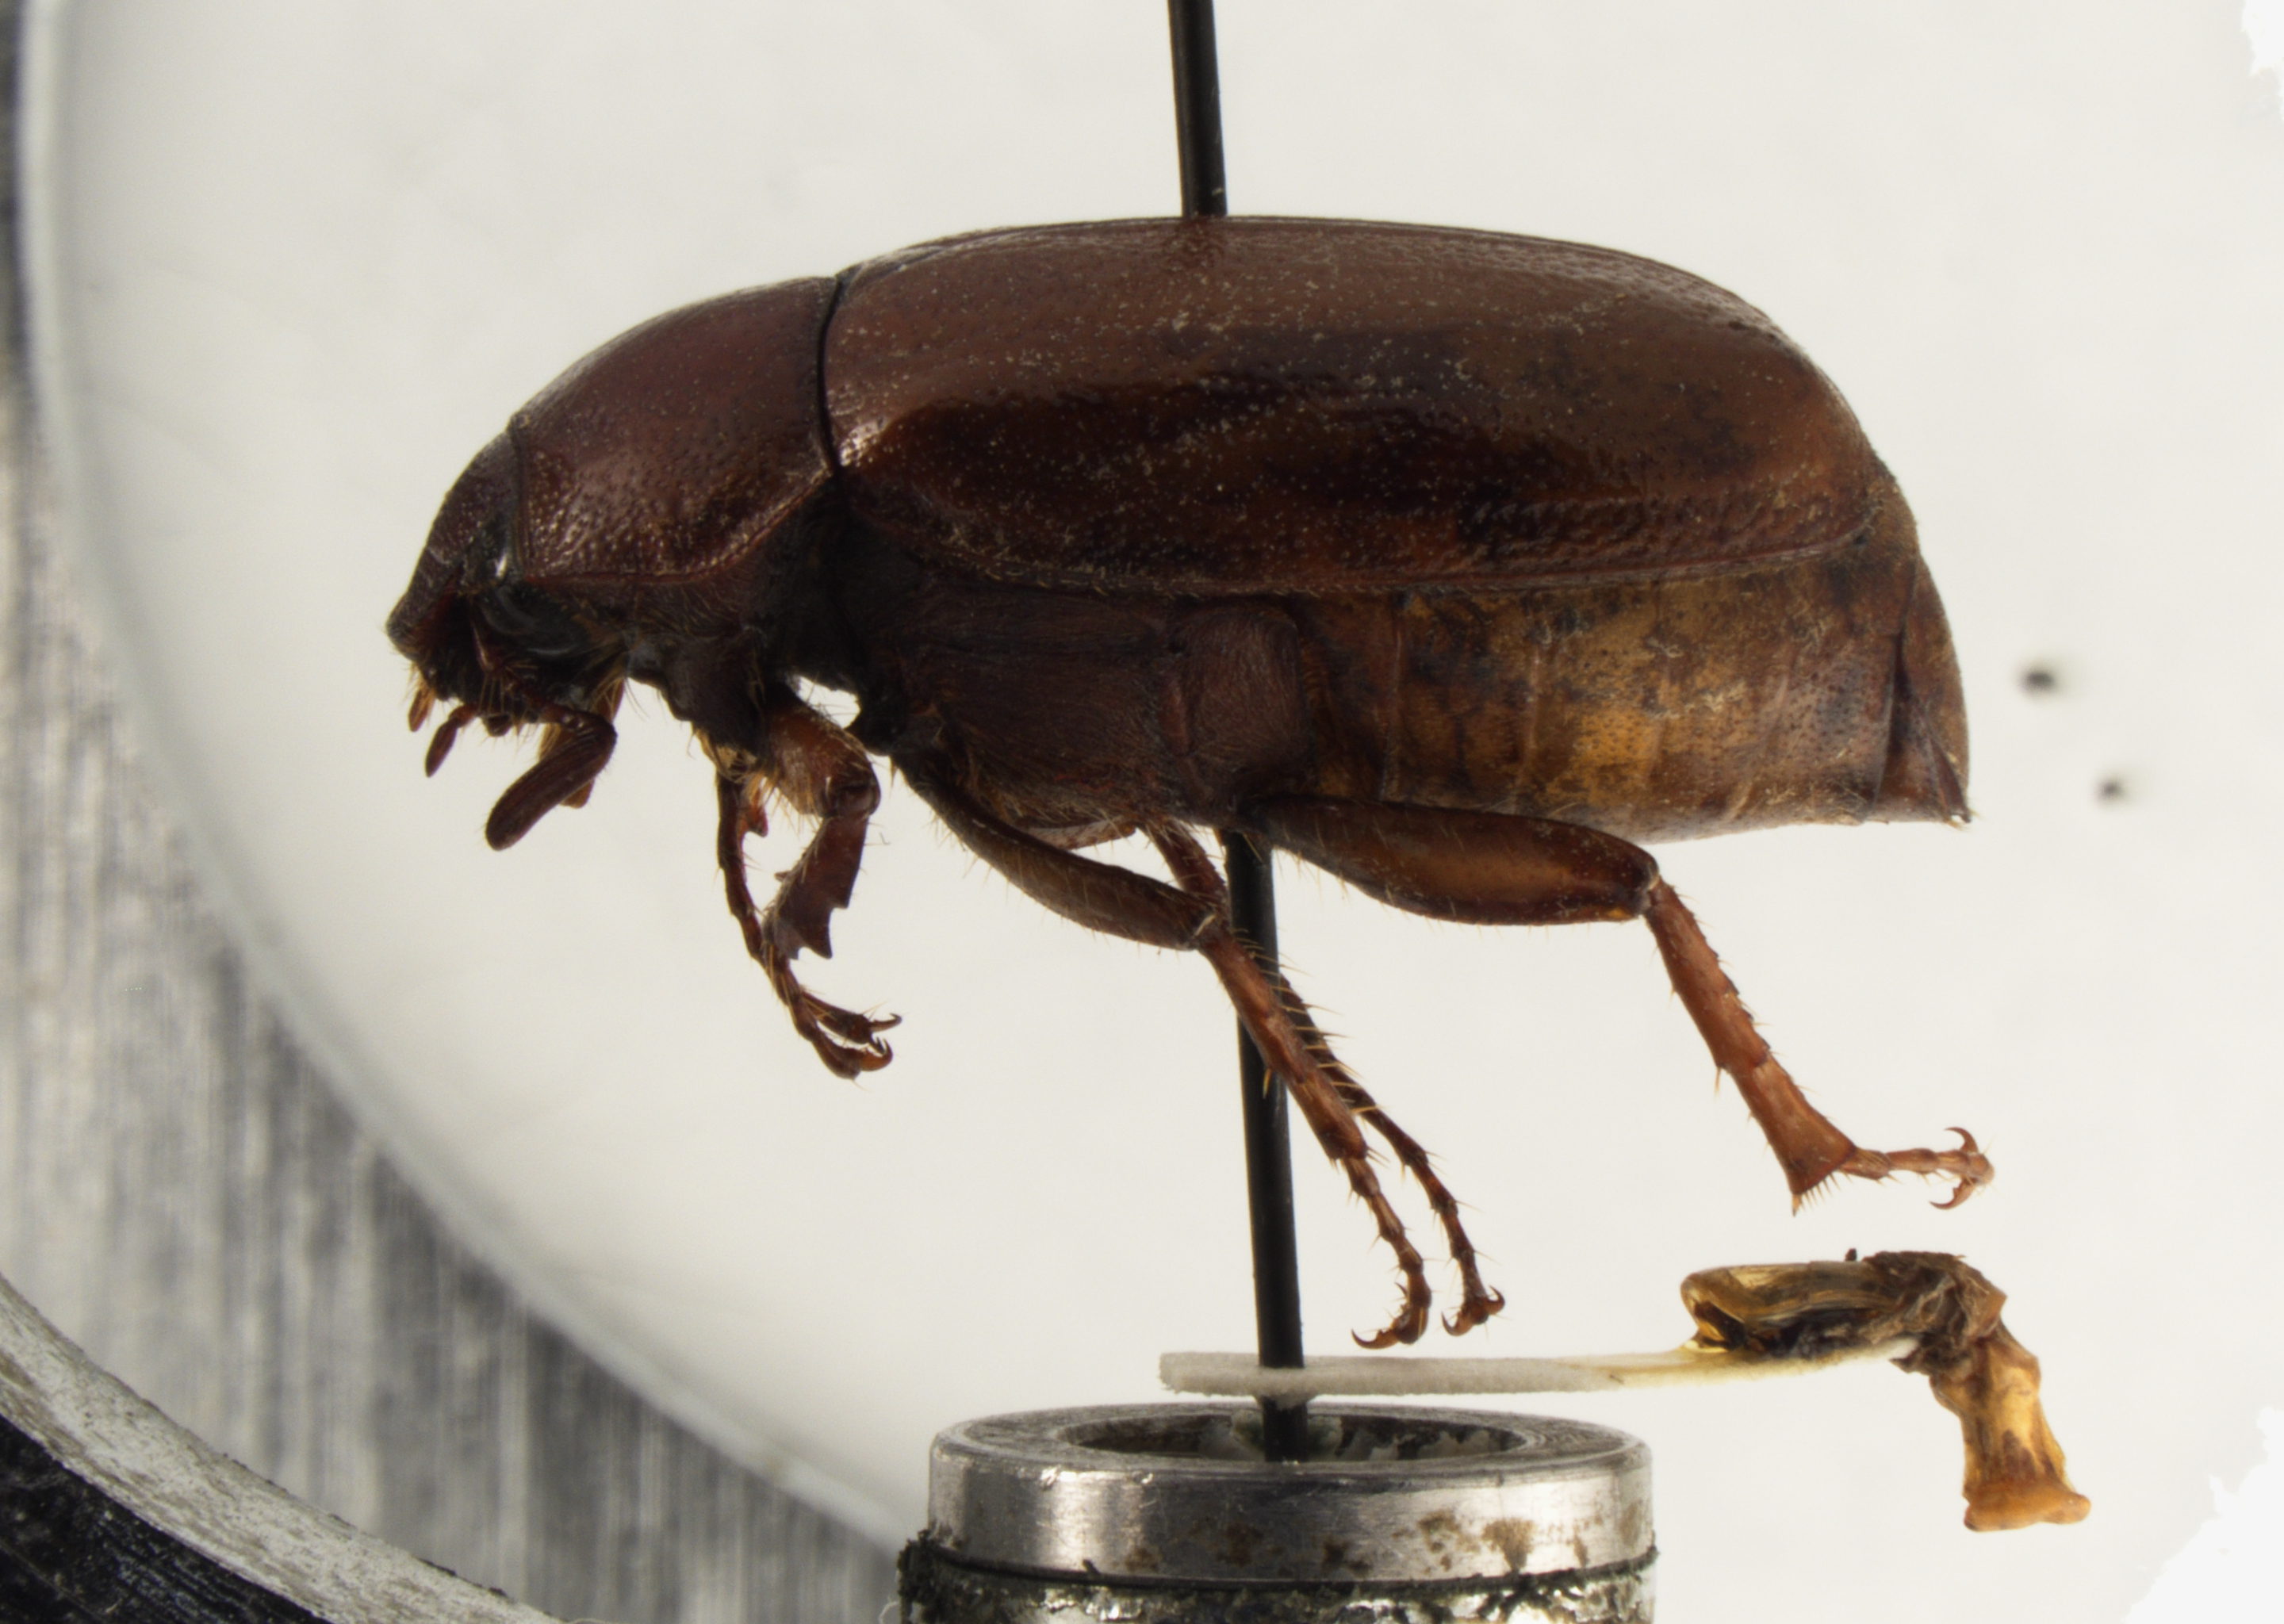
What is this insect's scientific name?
Lepidiota furtiva
